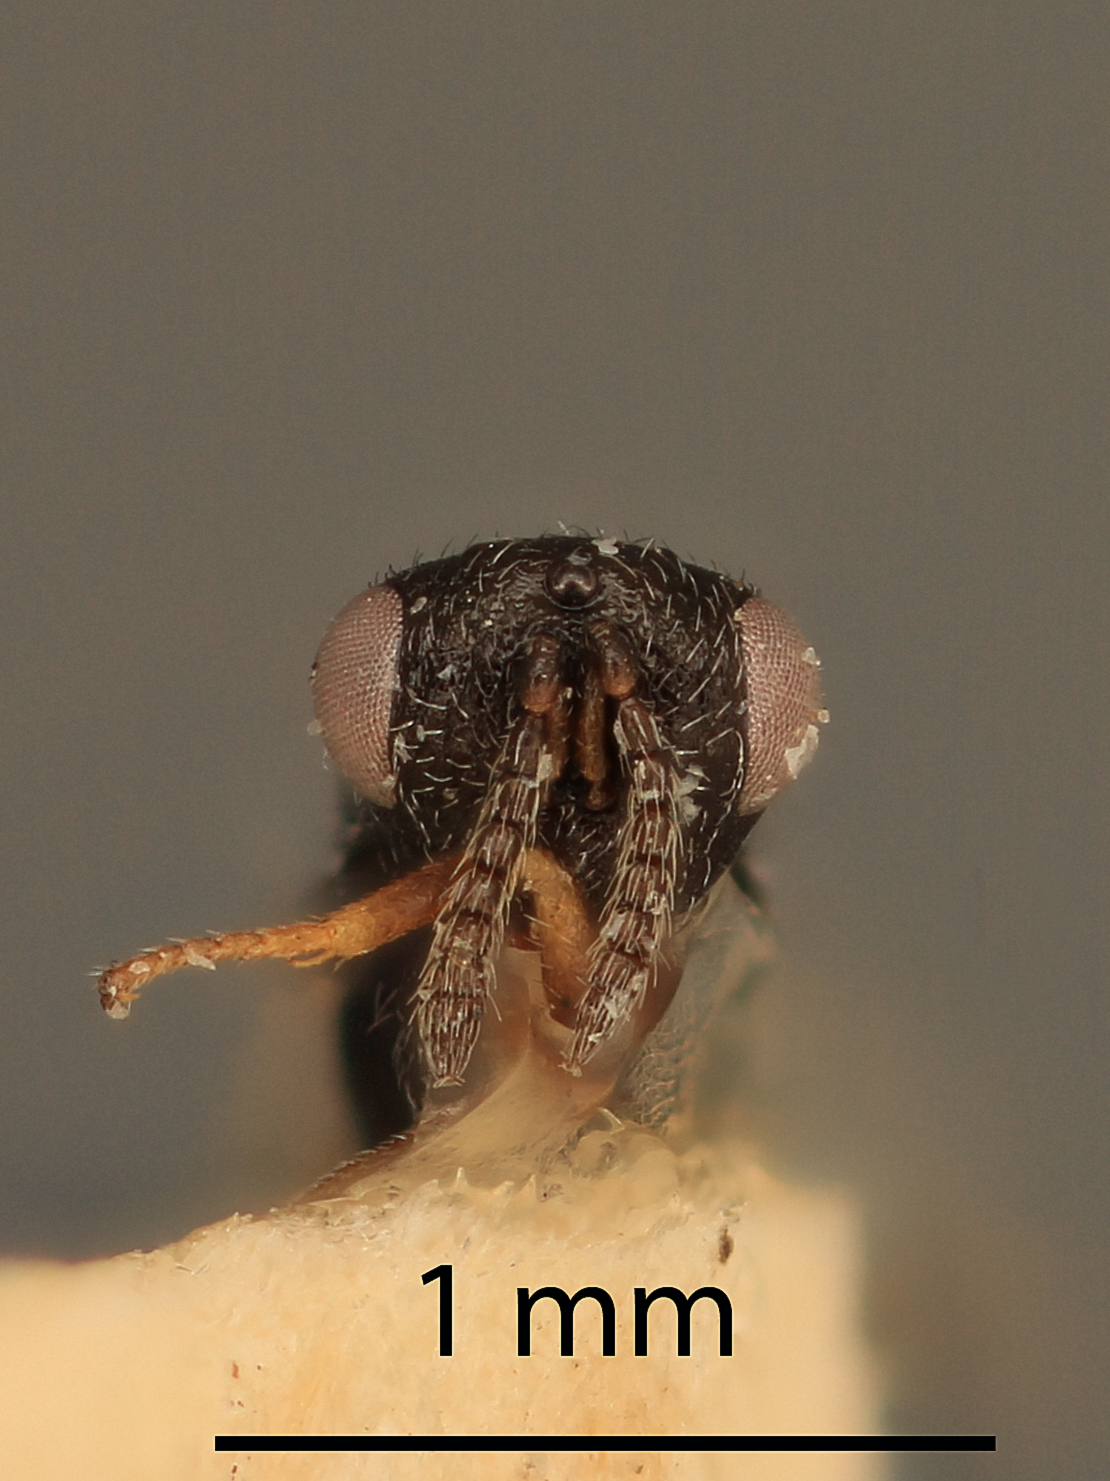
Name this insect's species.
Eurytomocharis planitiae
